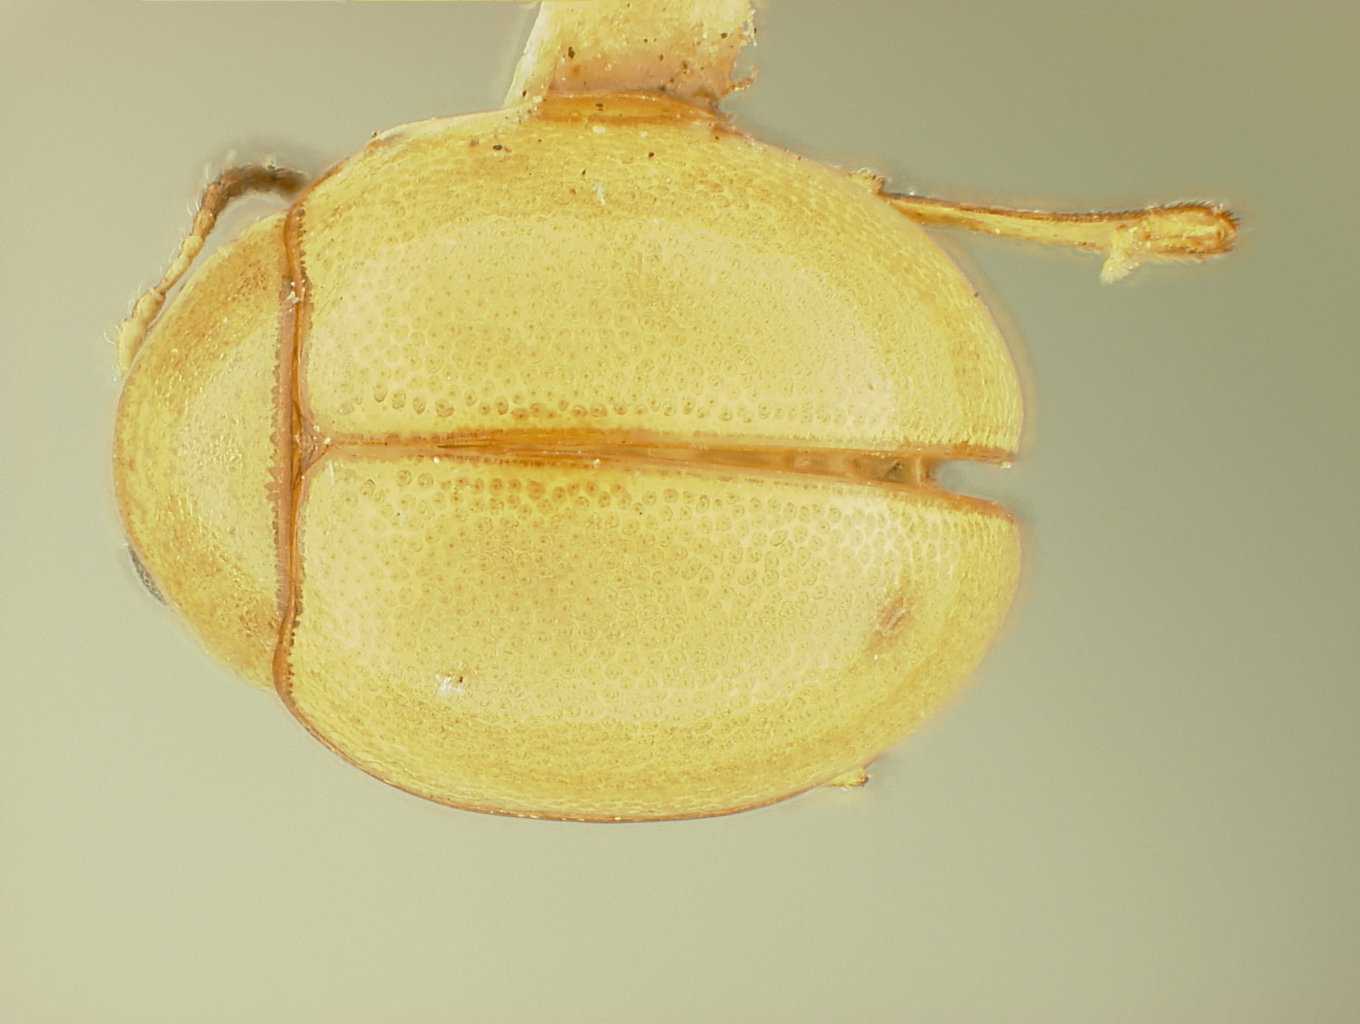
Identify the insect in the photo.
Taizonia ochracea
